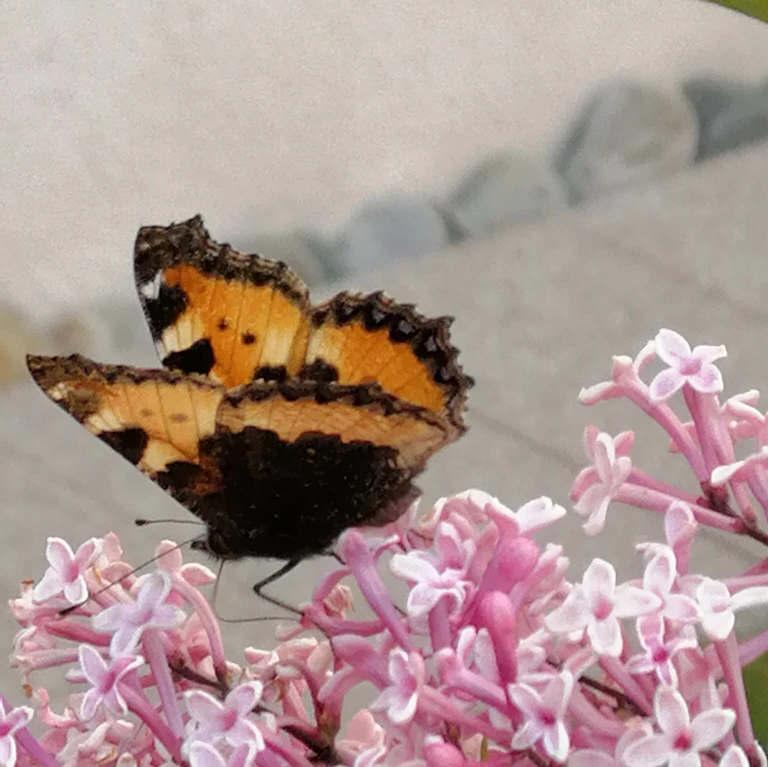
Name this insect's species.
Aglais urticae
